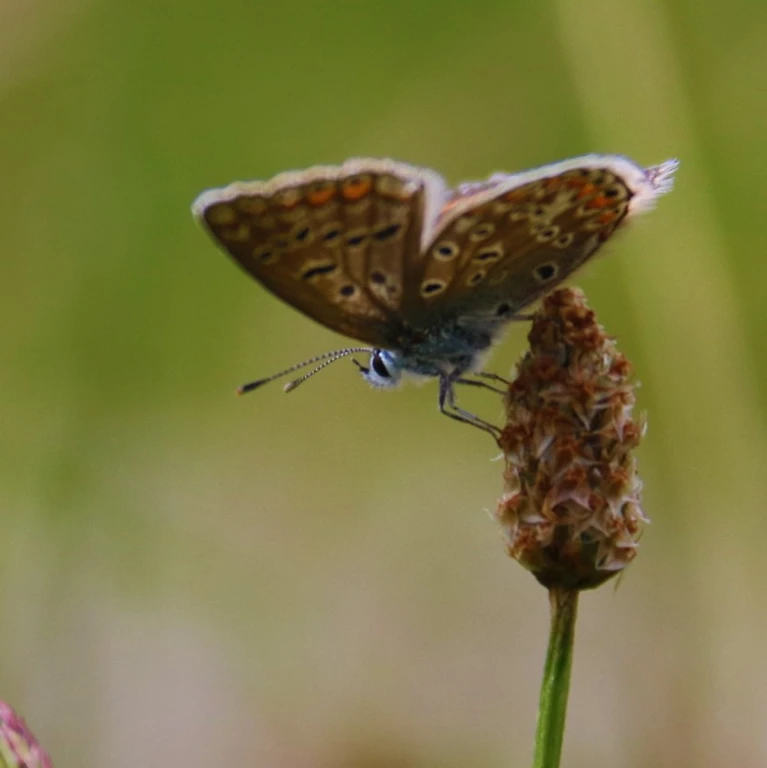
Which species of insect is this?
Polyommatus icarus
